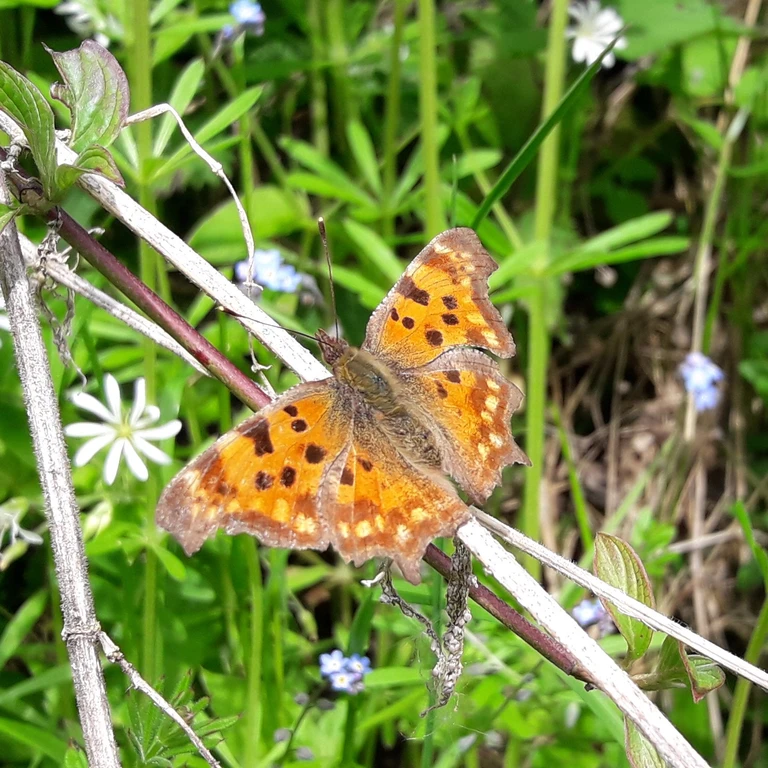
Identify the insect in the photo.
Polygonia c-album
